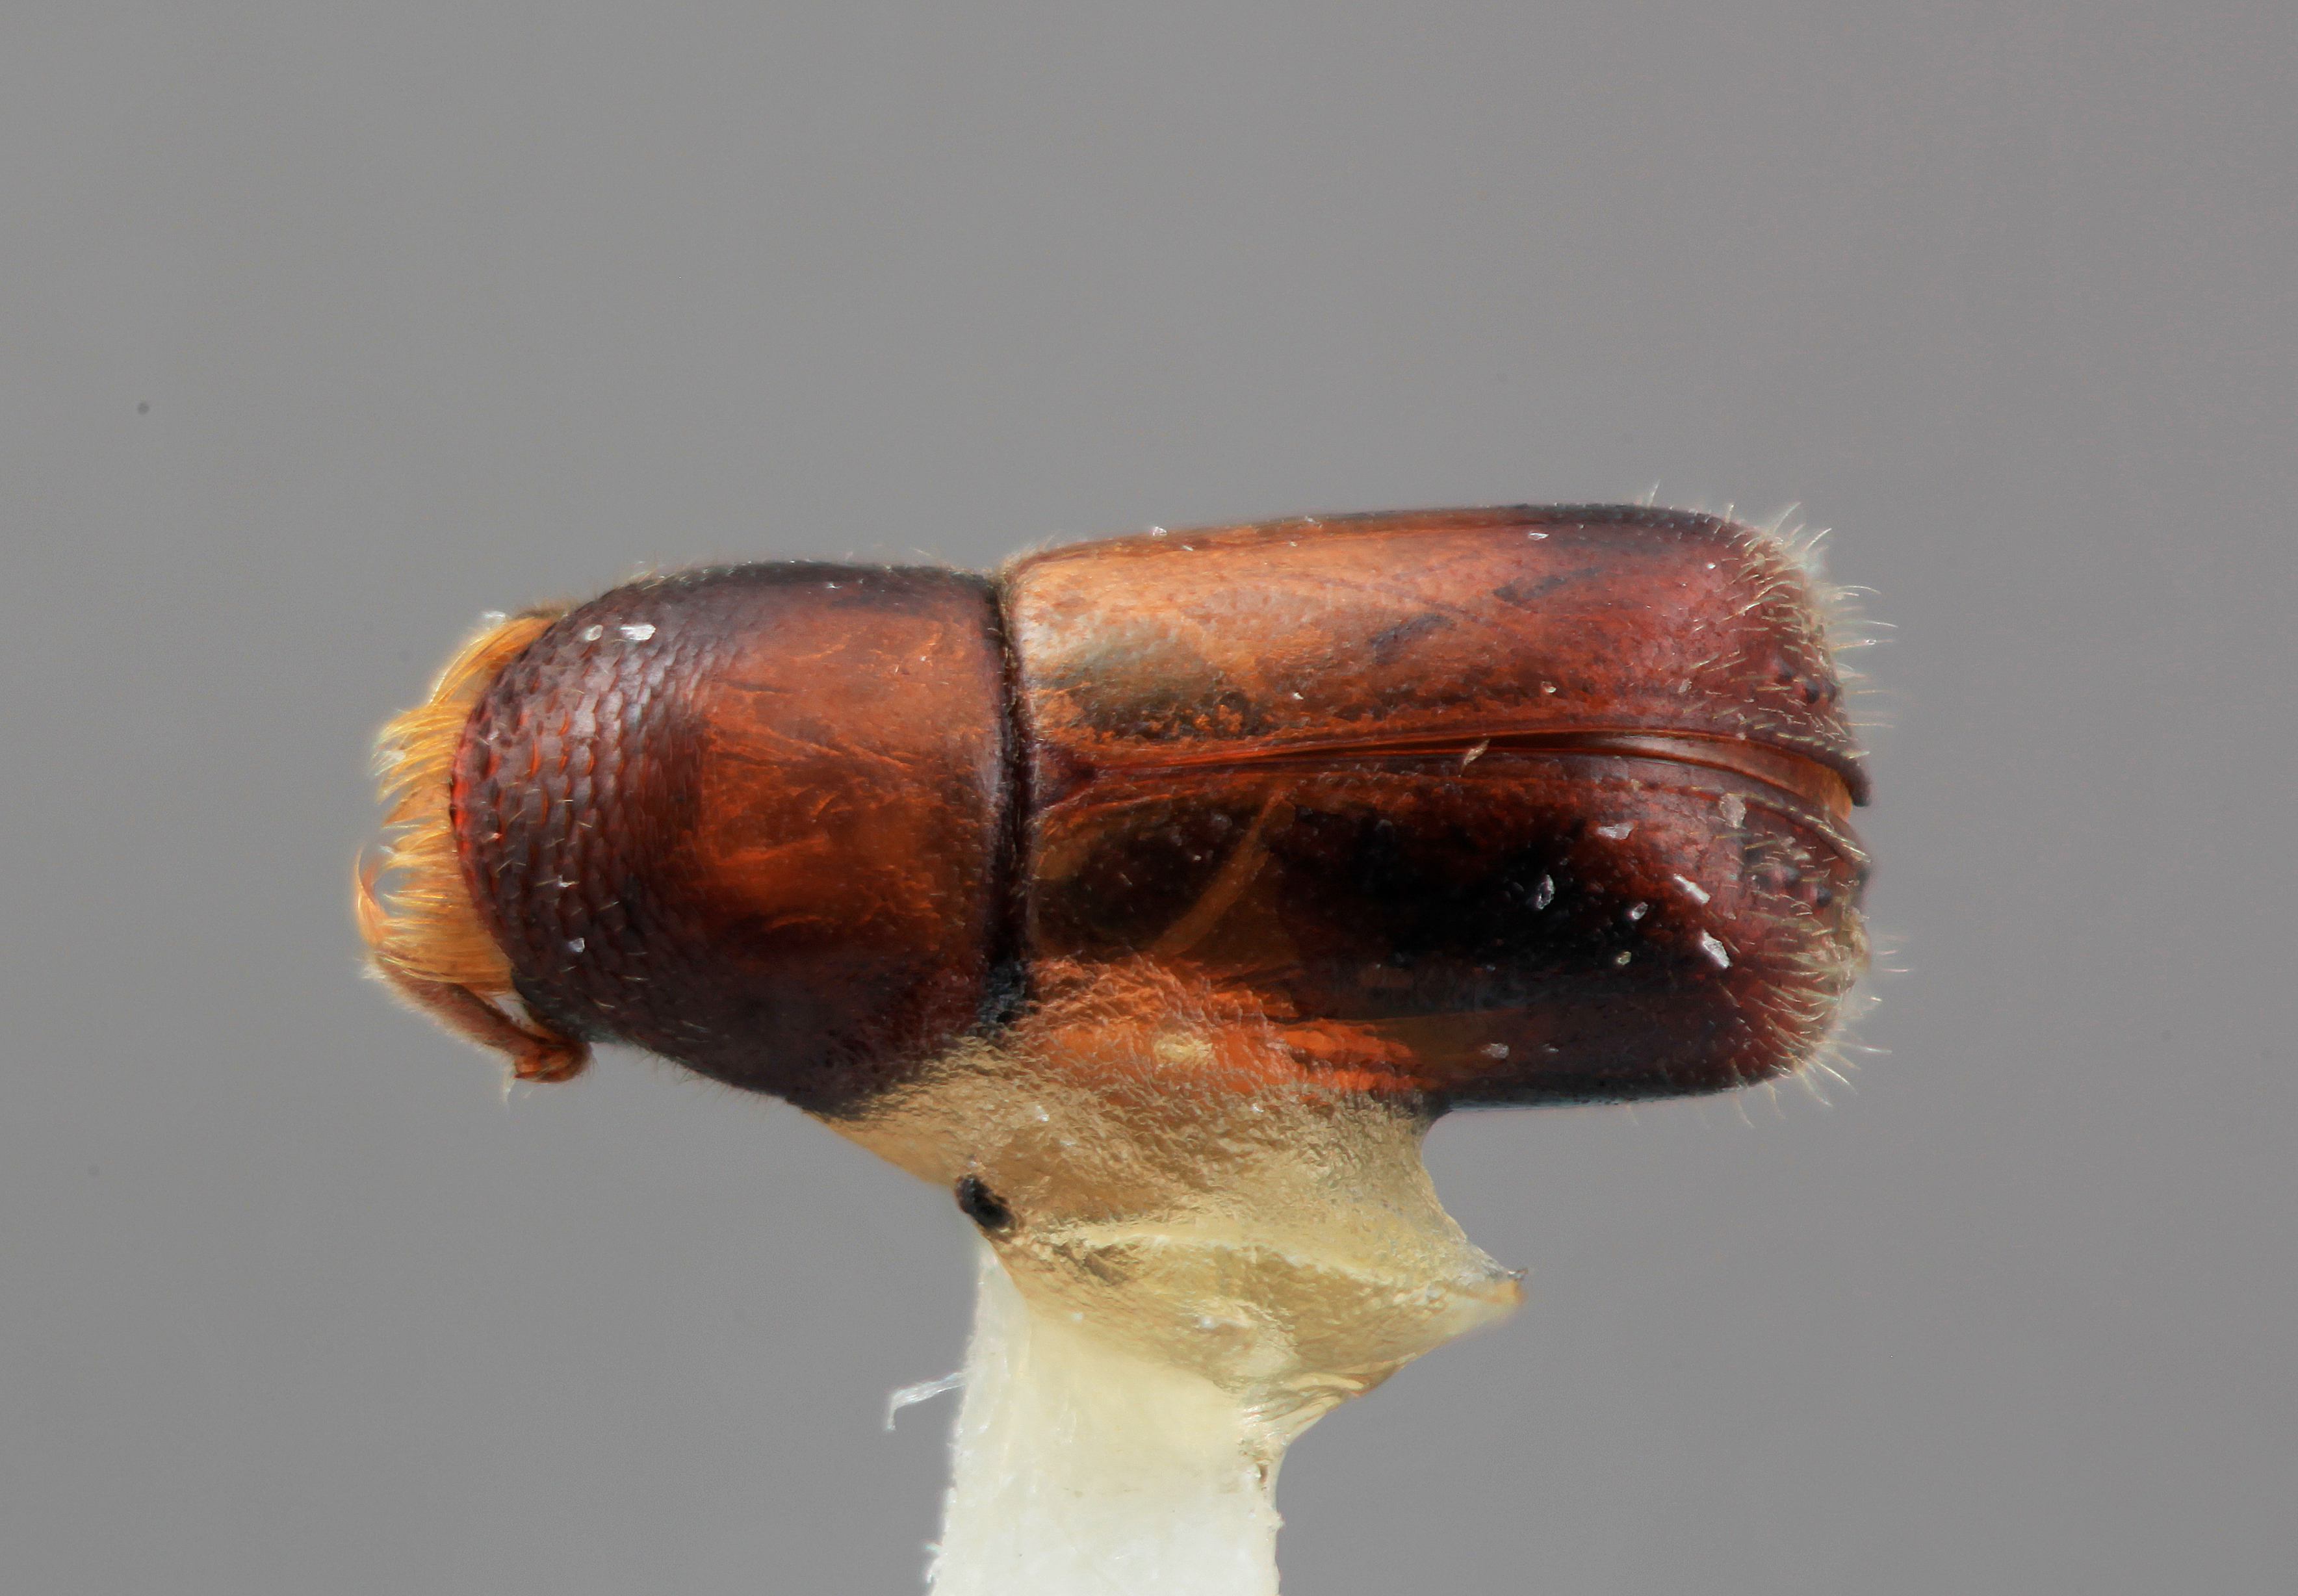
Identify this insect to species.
Corthylus andinus
